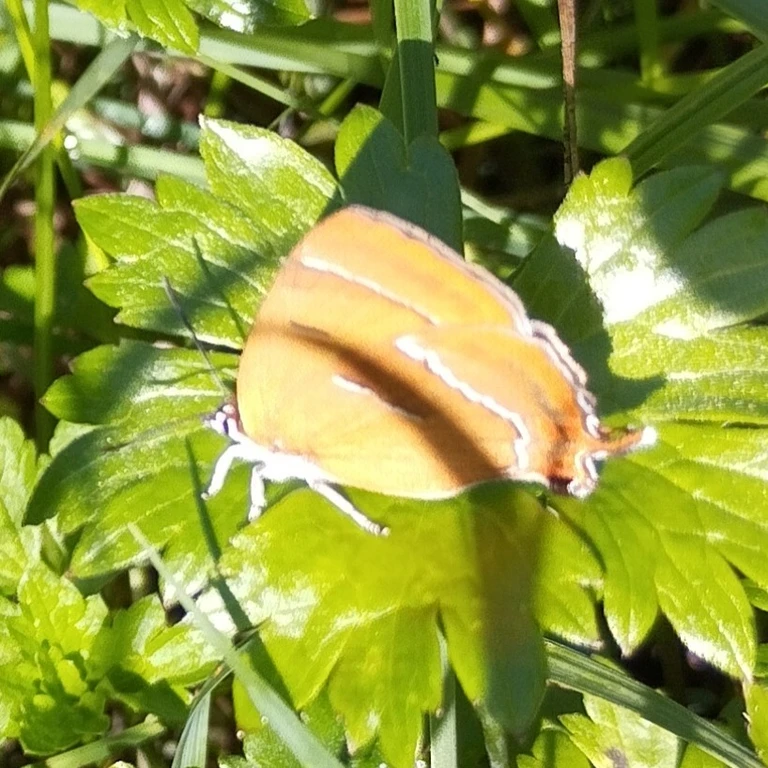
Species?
Thecla betulae
